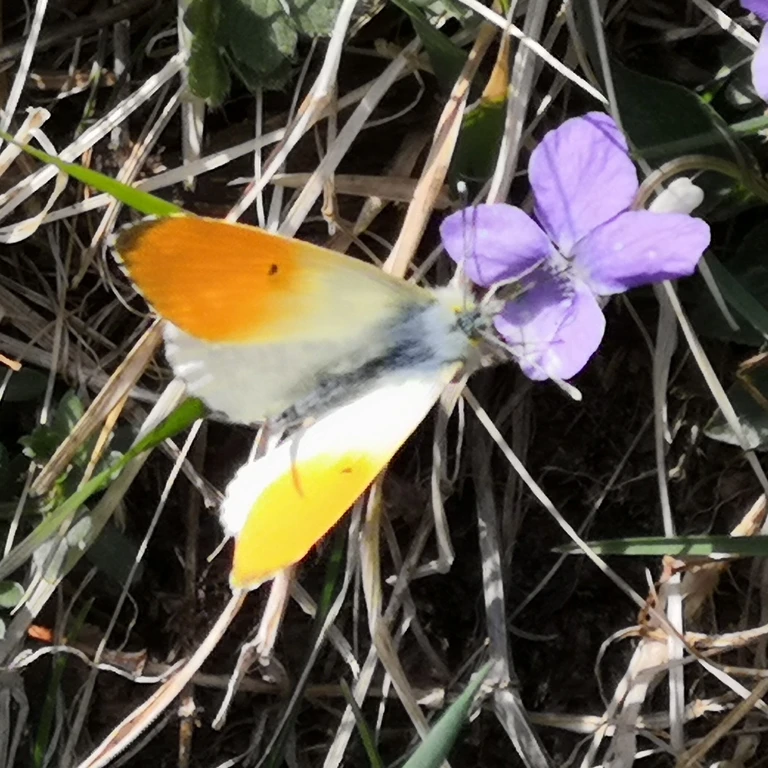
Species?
Anthocharis cardamines
